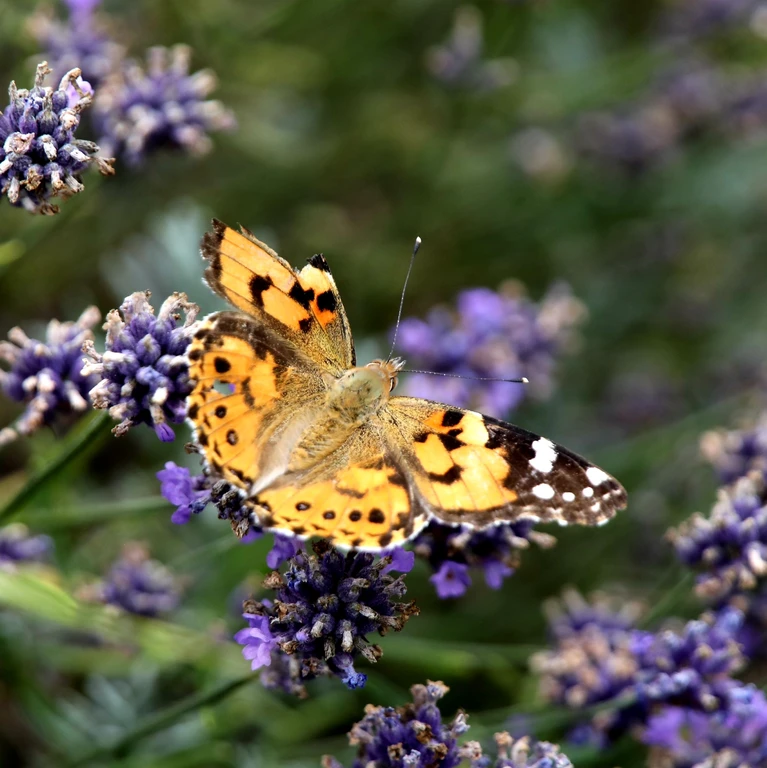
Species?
Vanessa cardui
